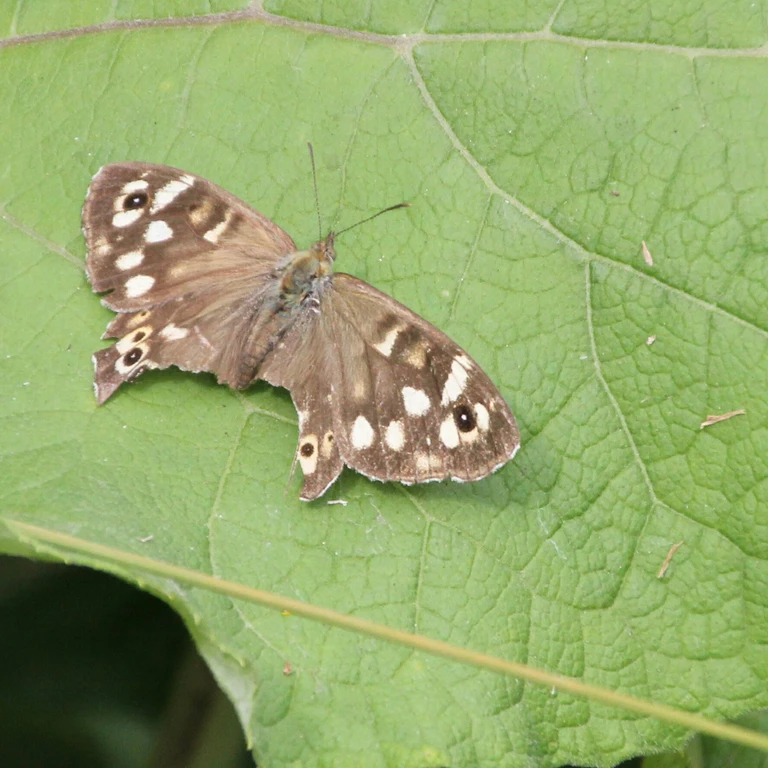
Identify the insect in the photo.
Pararge aegeria
